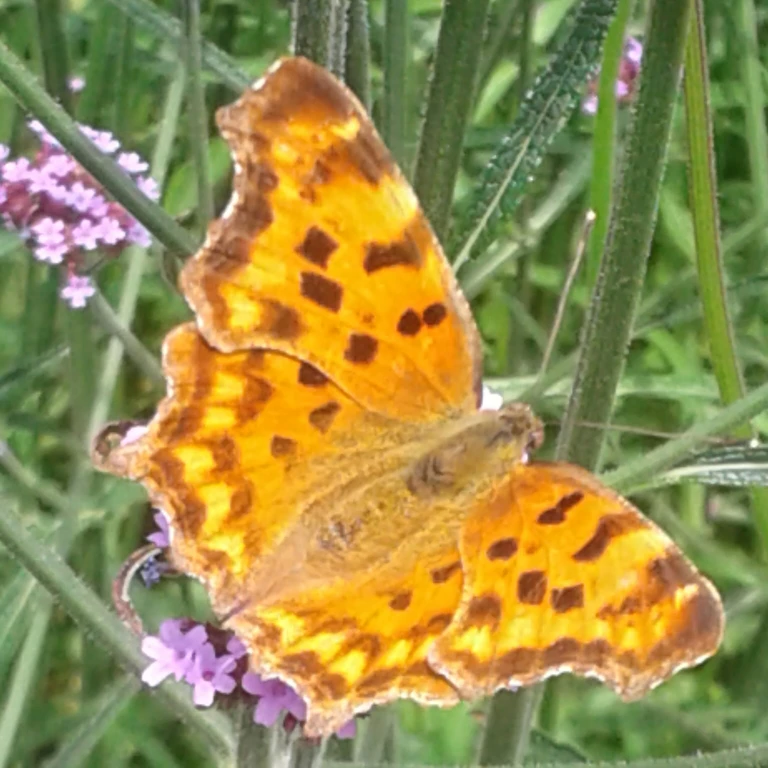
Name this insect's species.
Polygonia c-album
